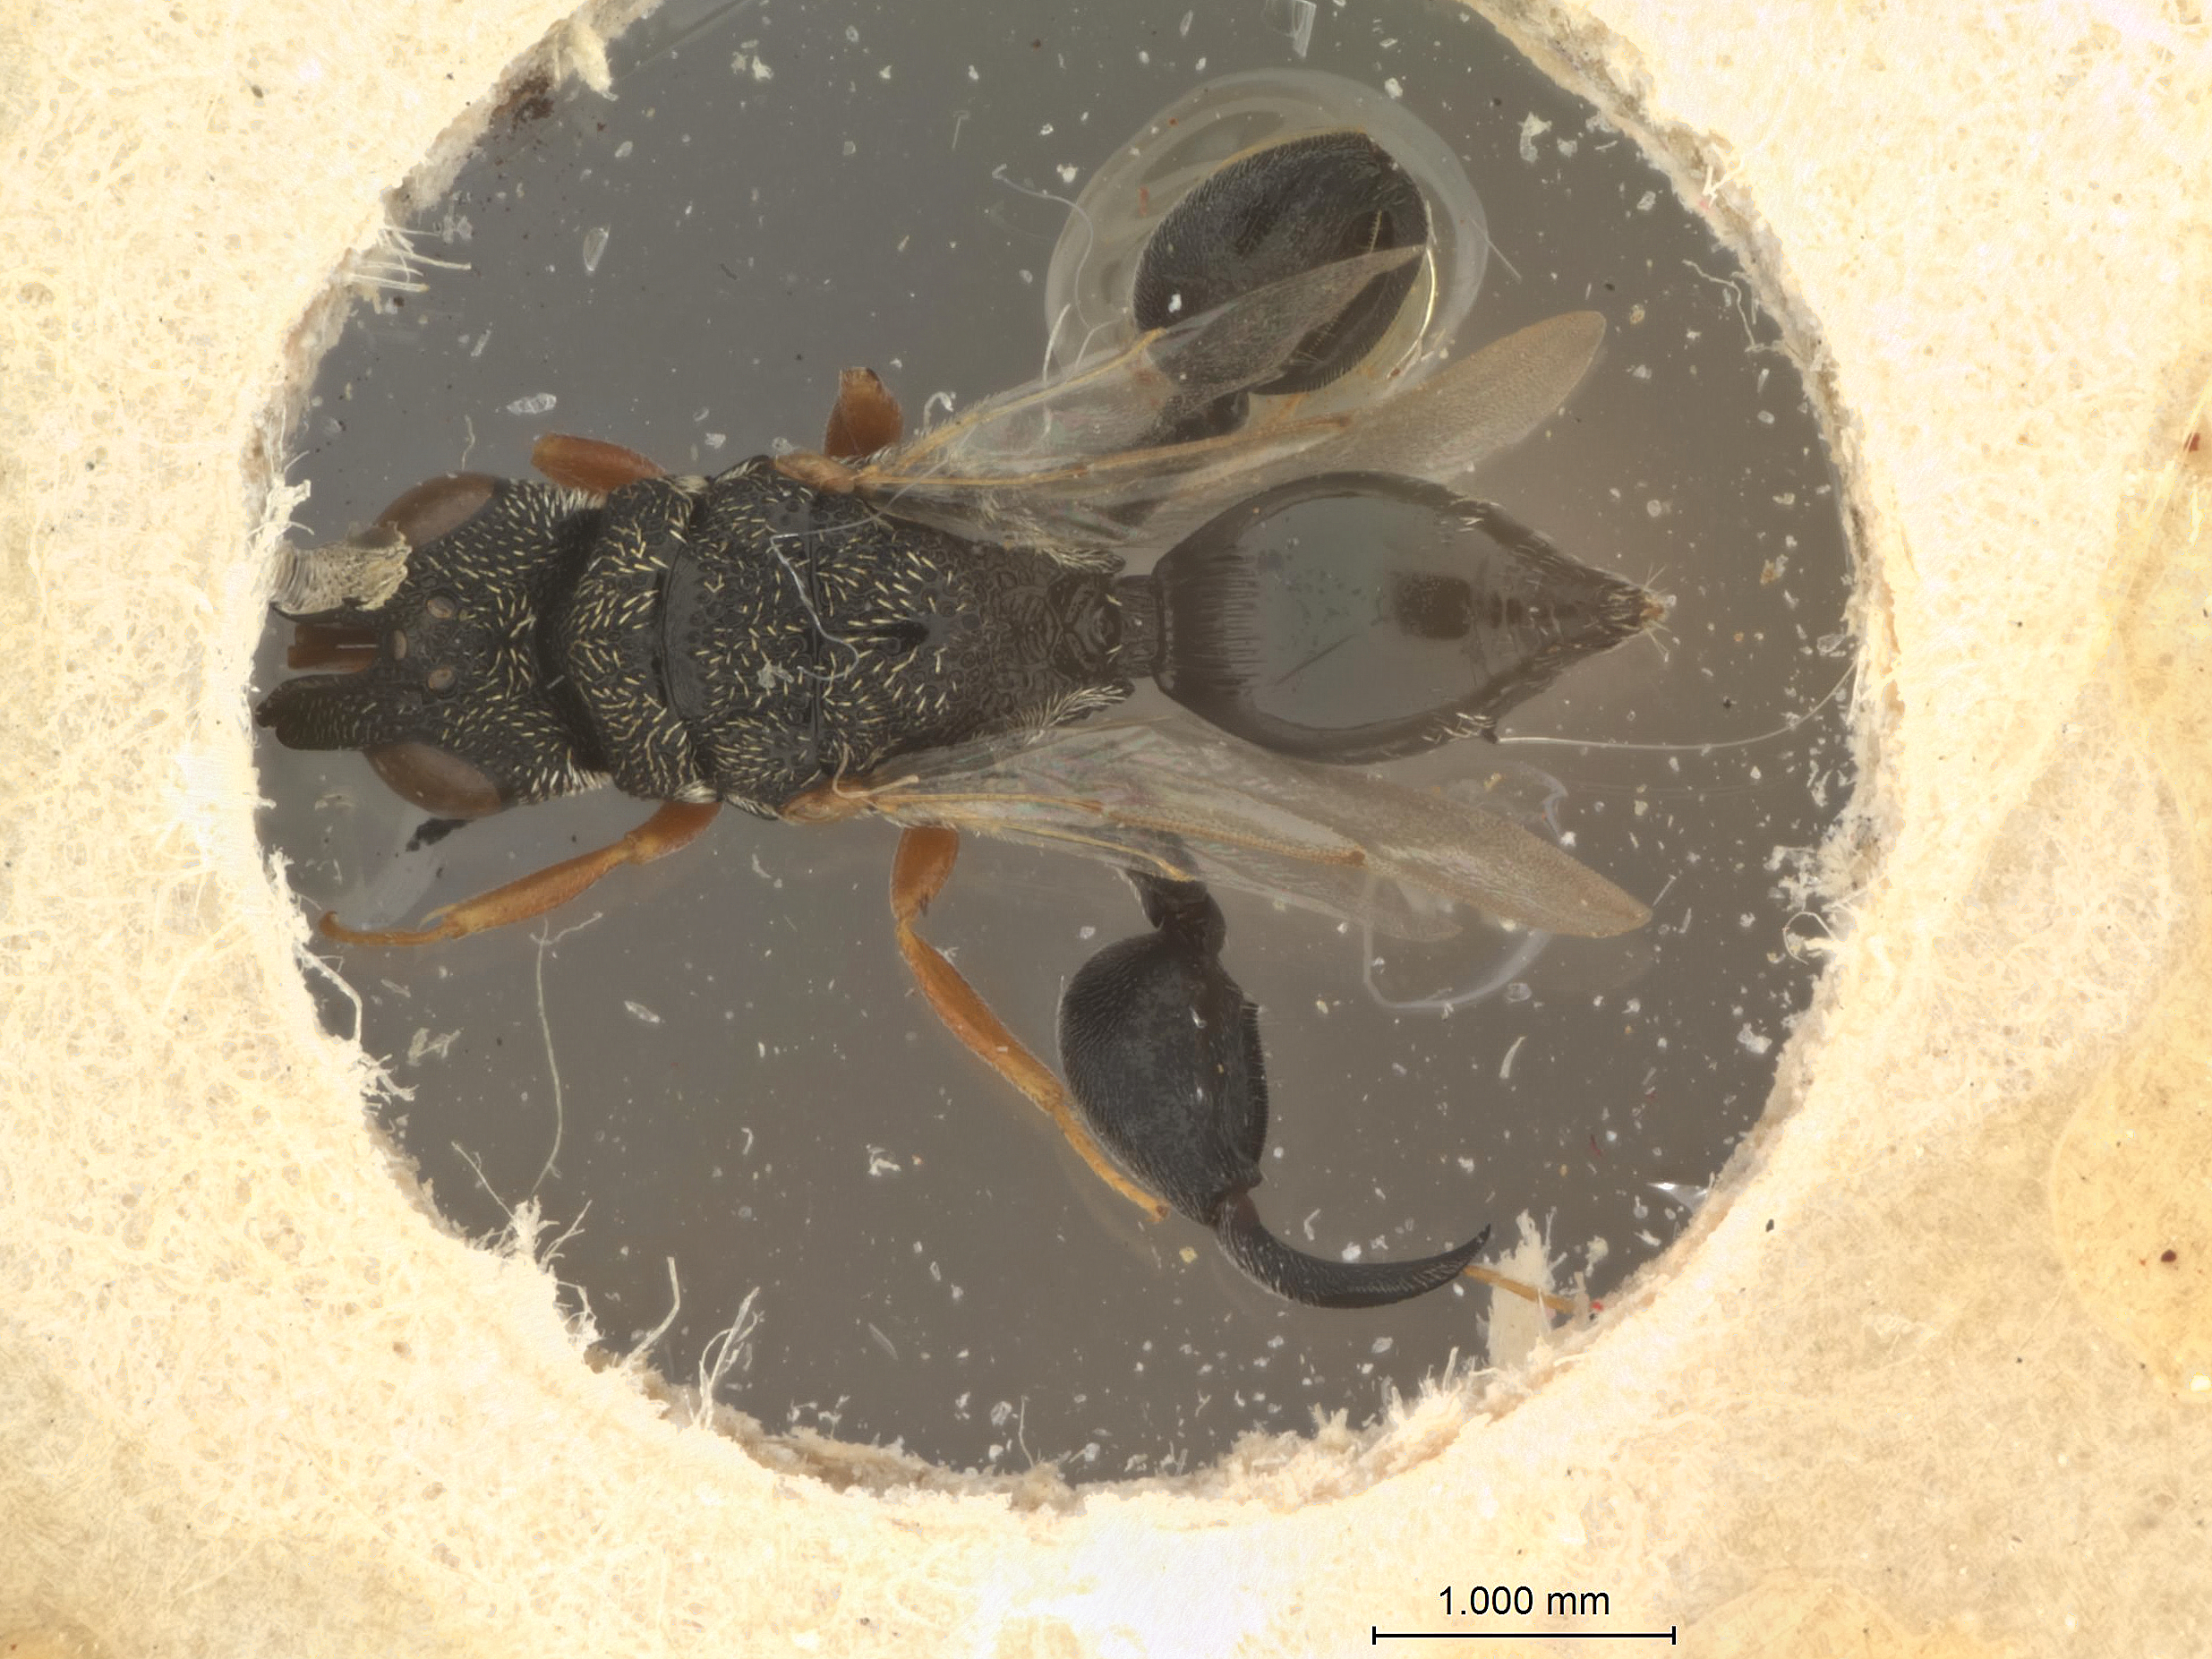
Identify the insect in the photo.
Dirhinus intermedius
